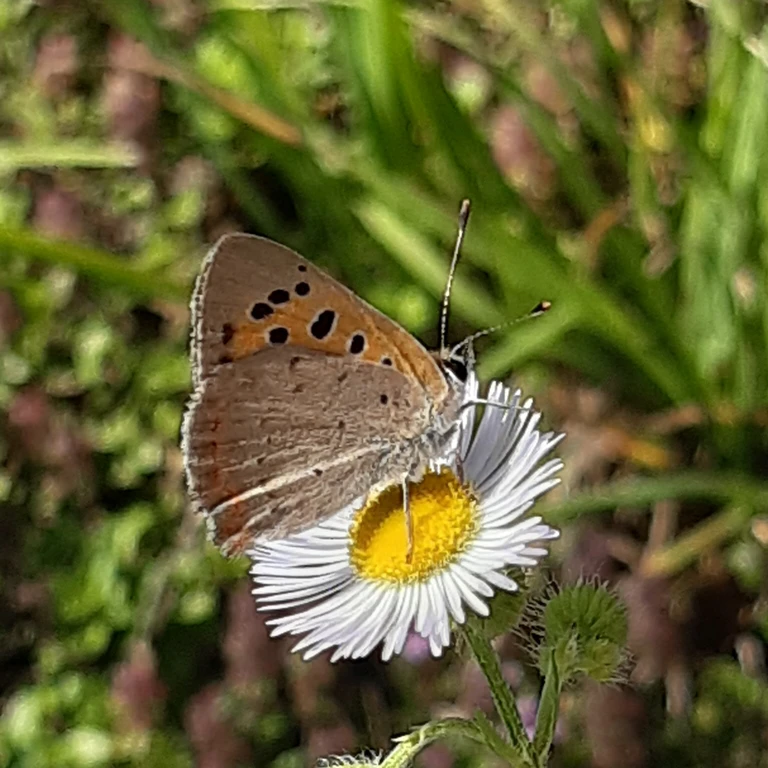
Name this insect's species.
Lycaena phlaeas
